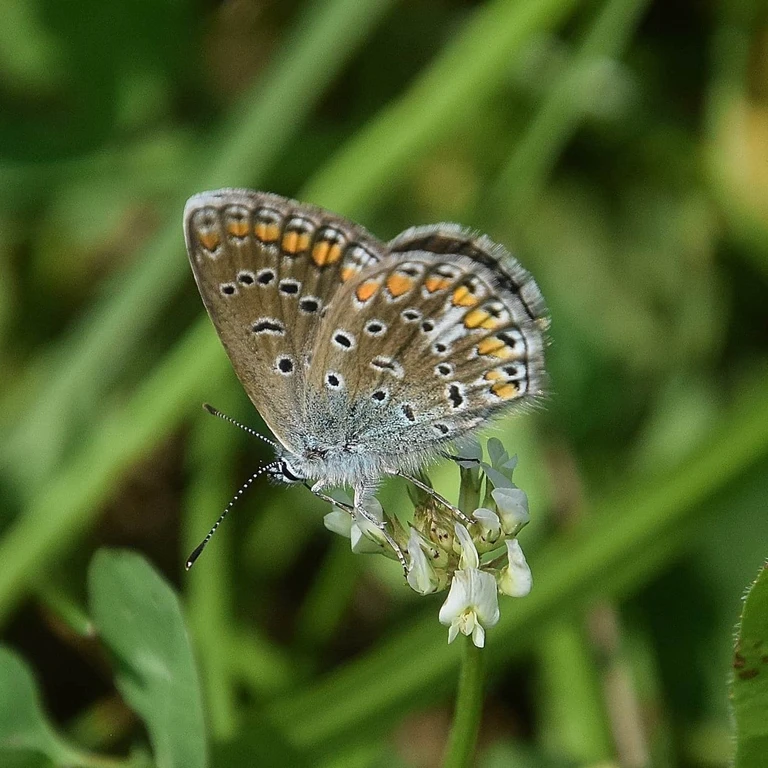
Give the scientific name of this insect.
Polyommatus icarus
